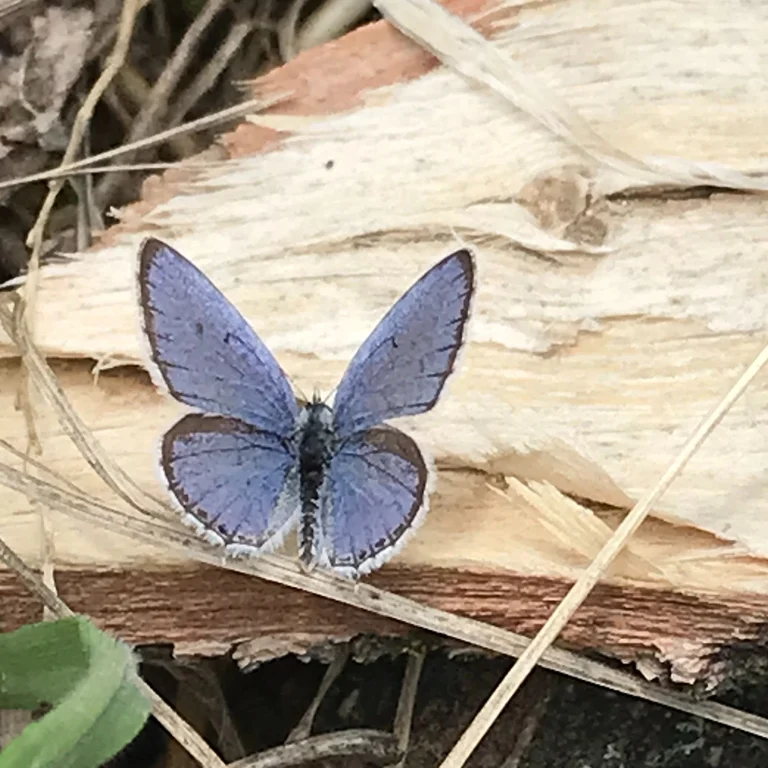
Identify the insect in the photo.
Cupido decolorata (also Elkalyce decolorata)
